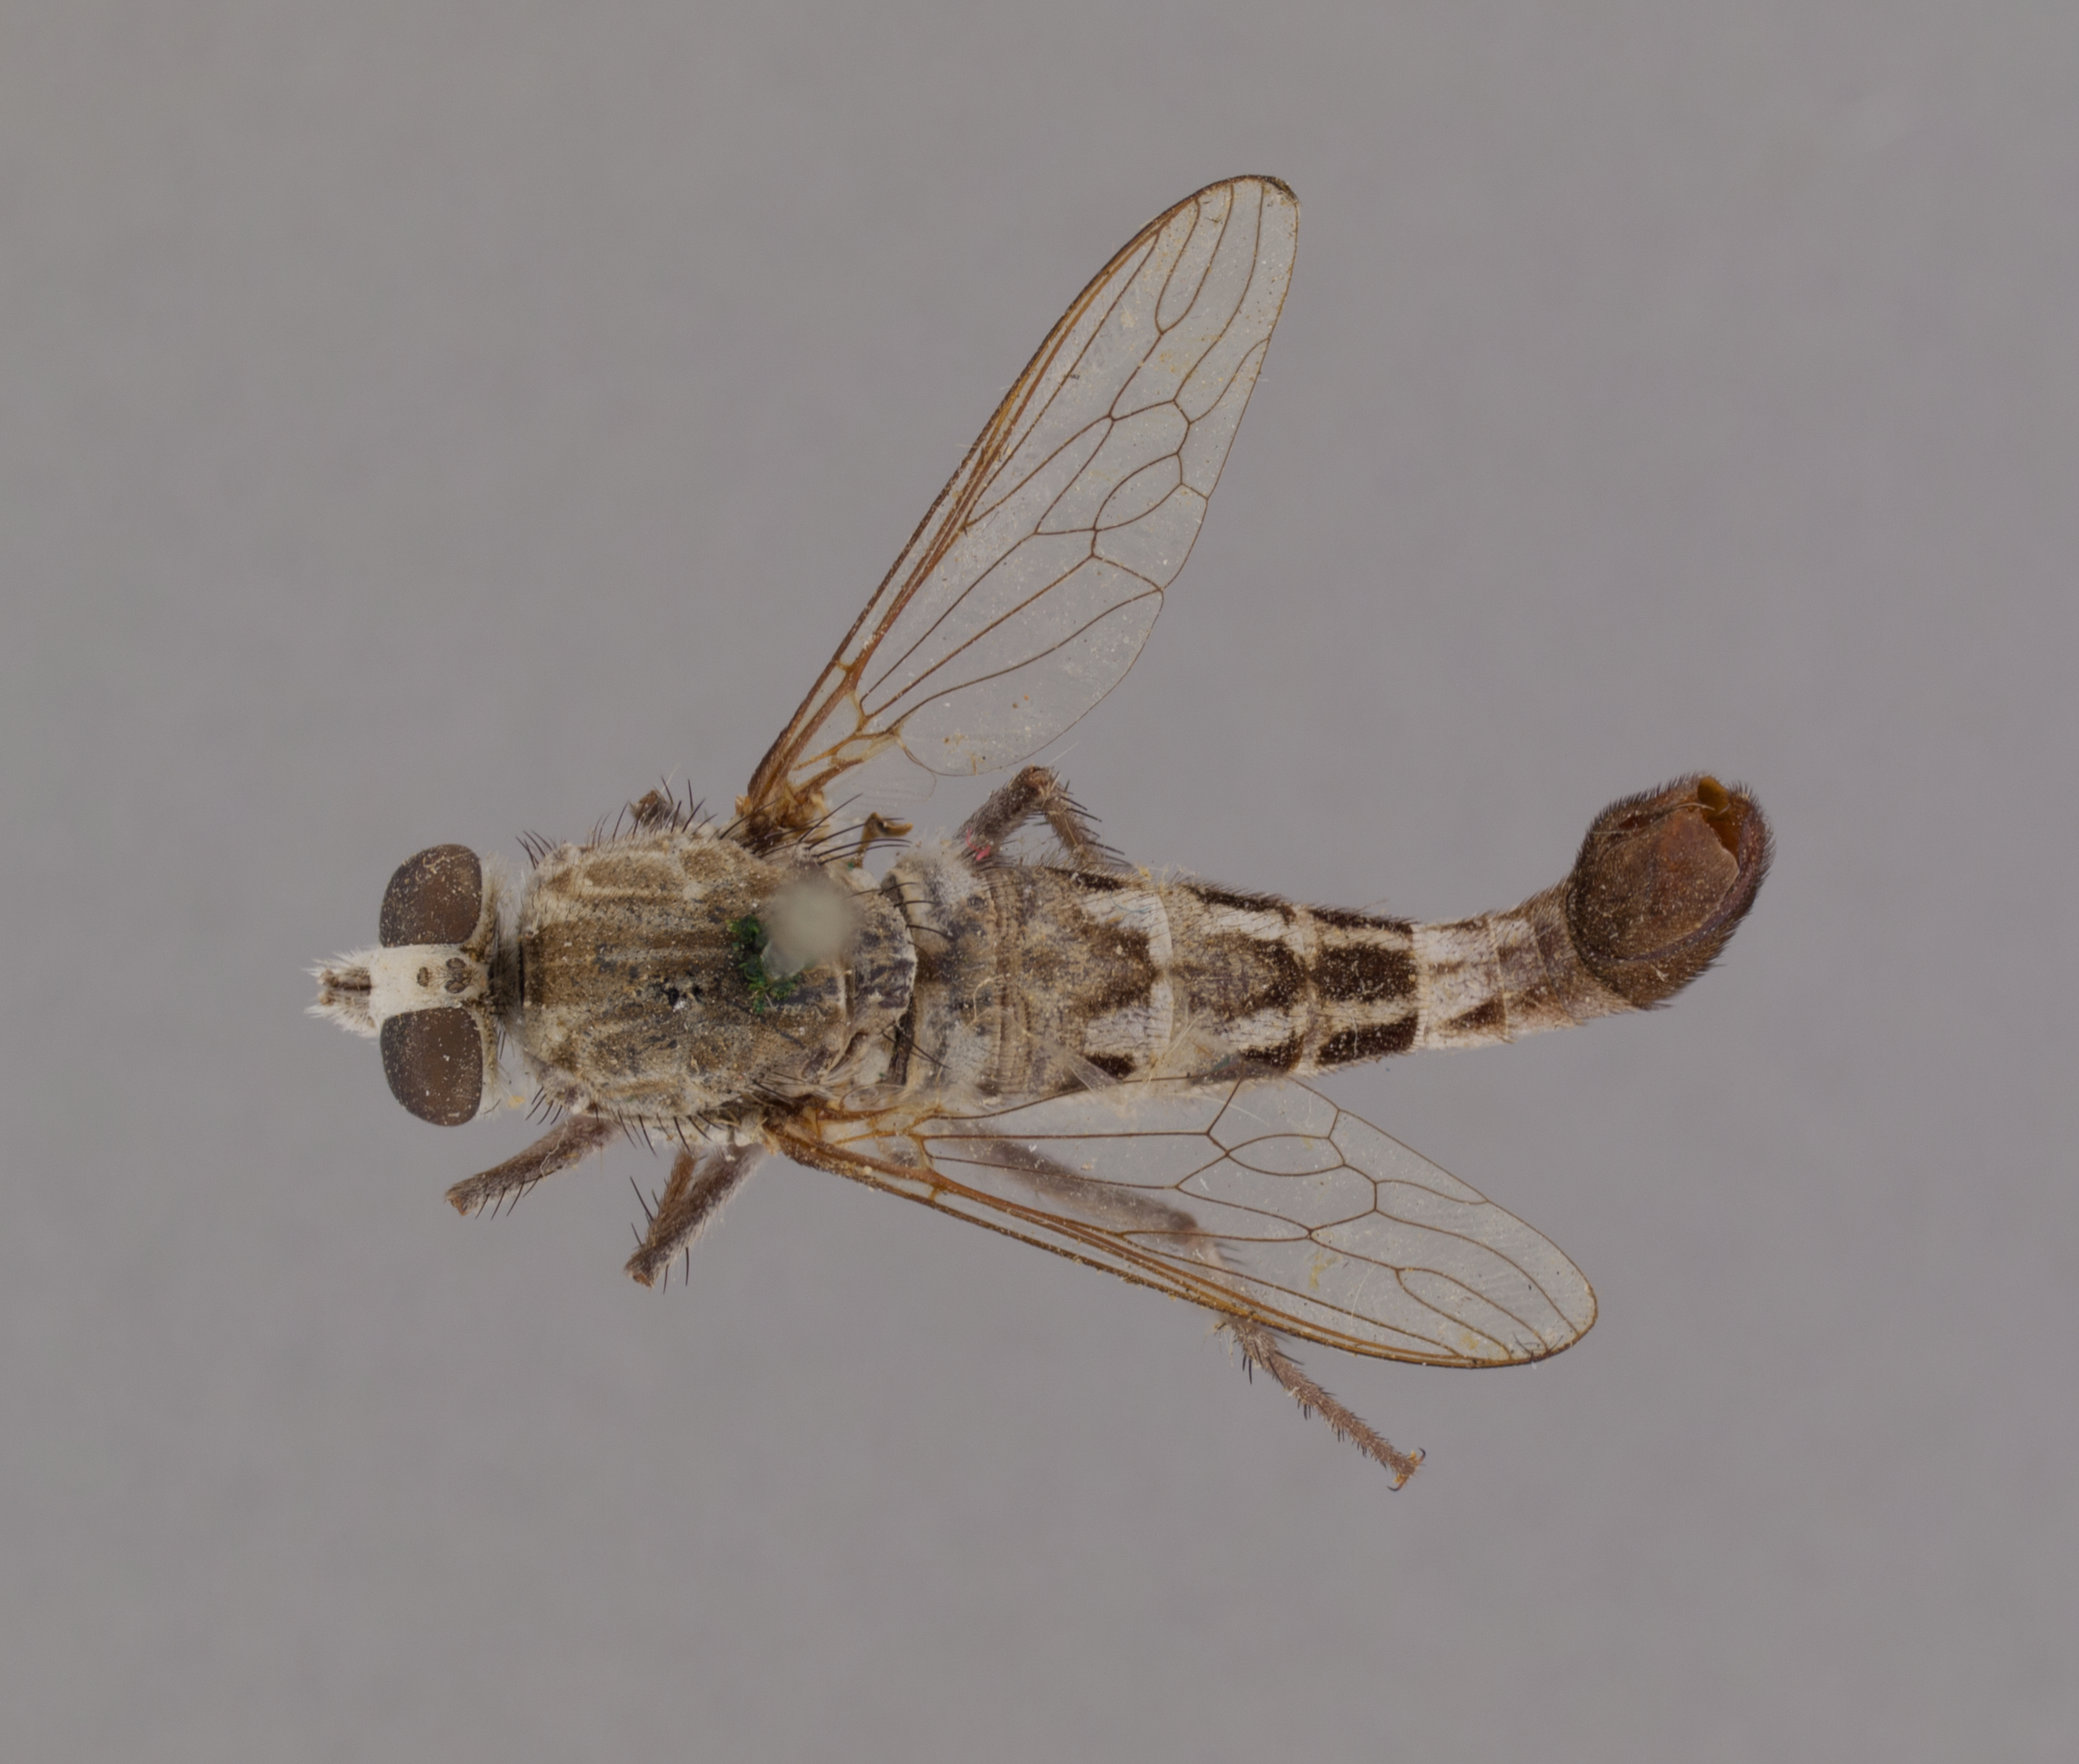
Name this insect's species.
Apiocera convergens
